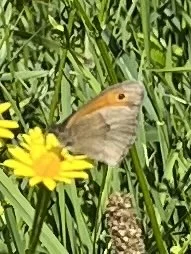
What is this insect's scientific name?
Maniola jurtina
